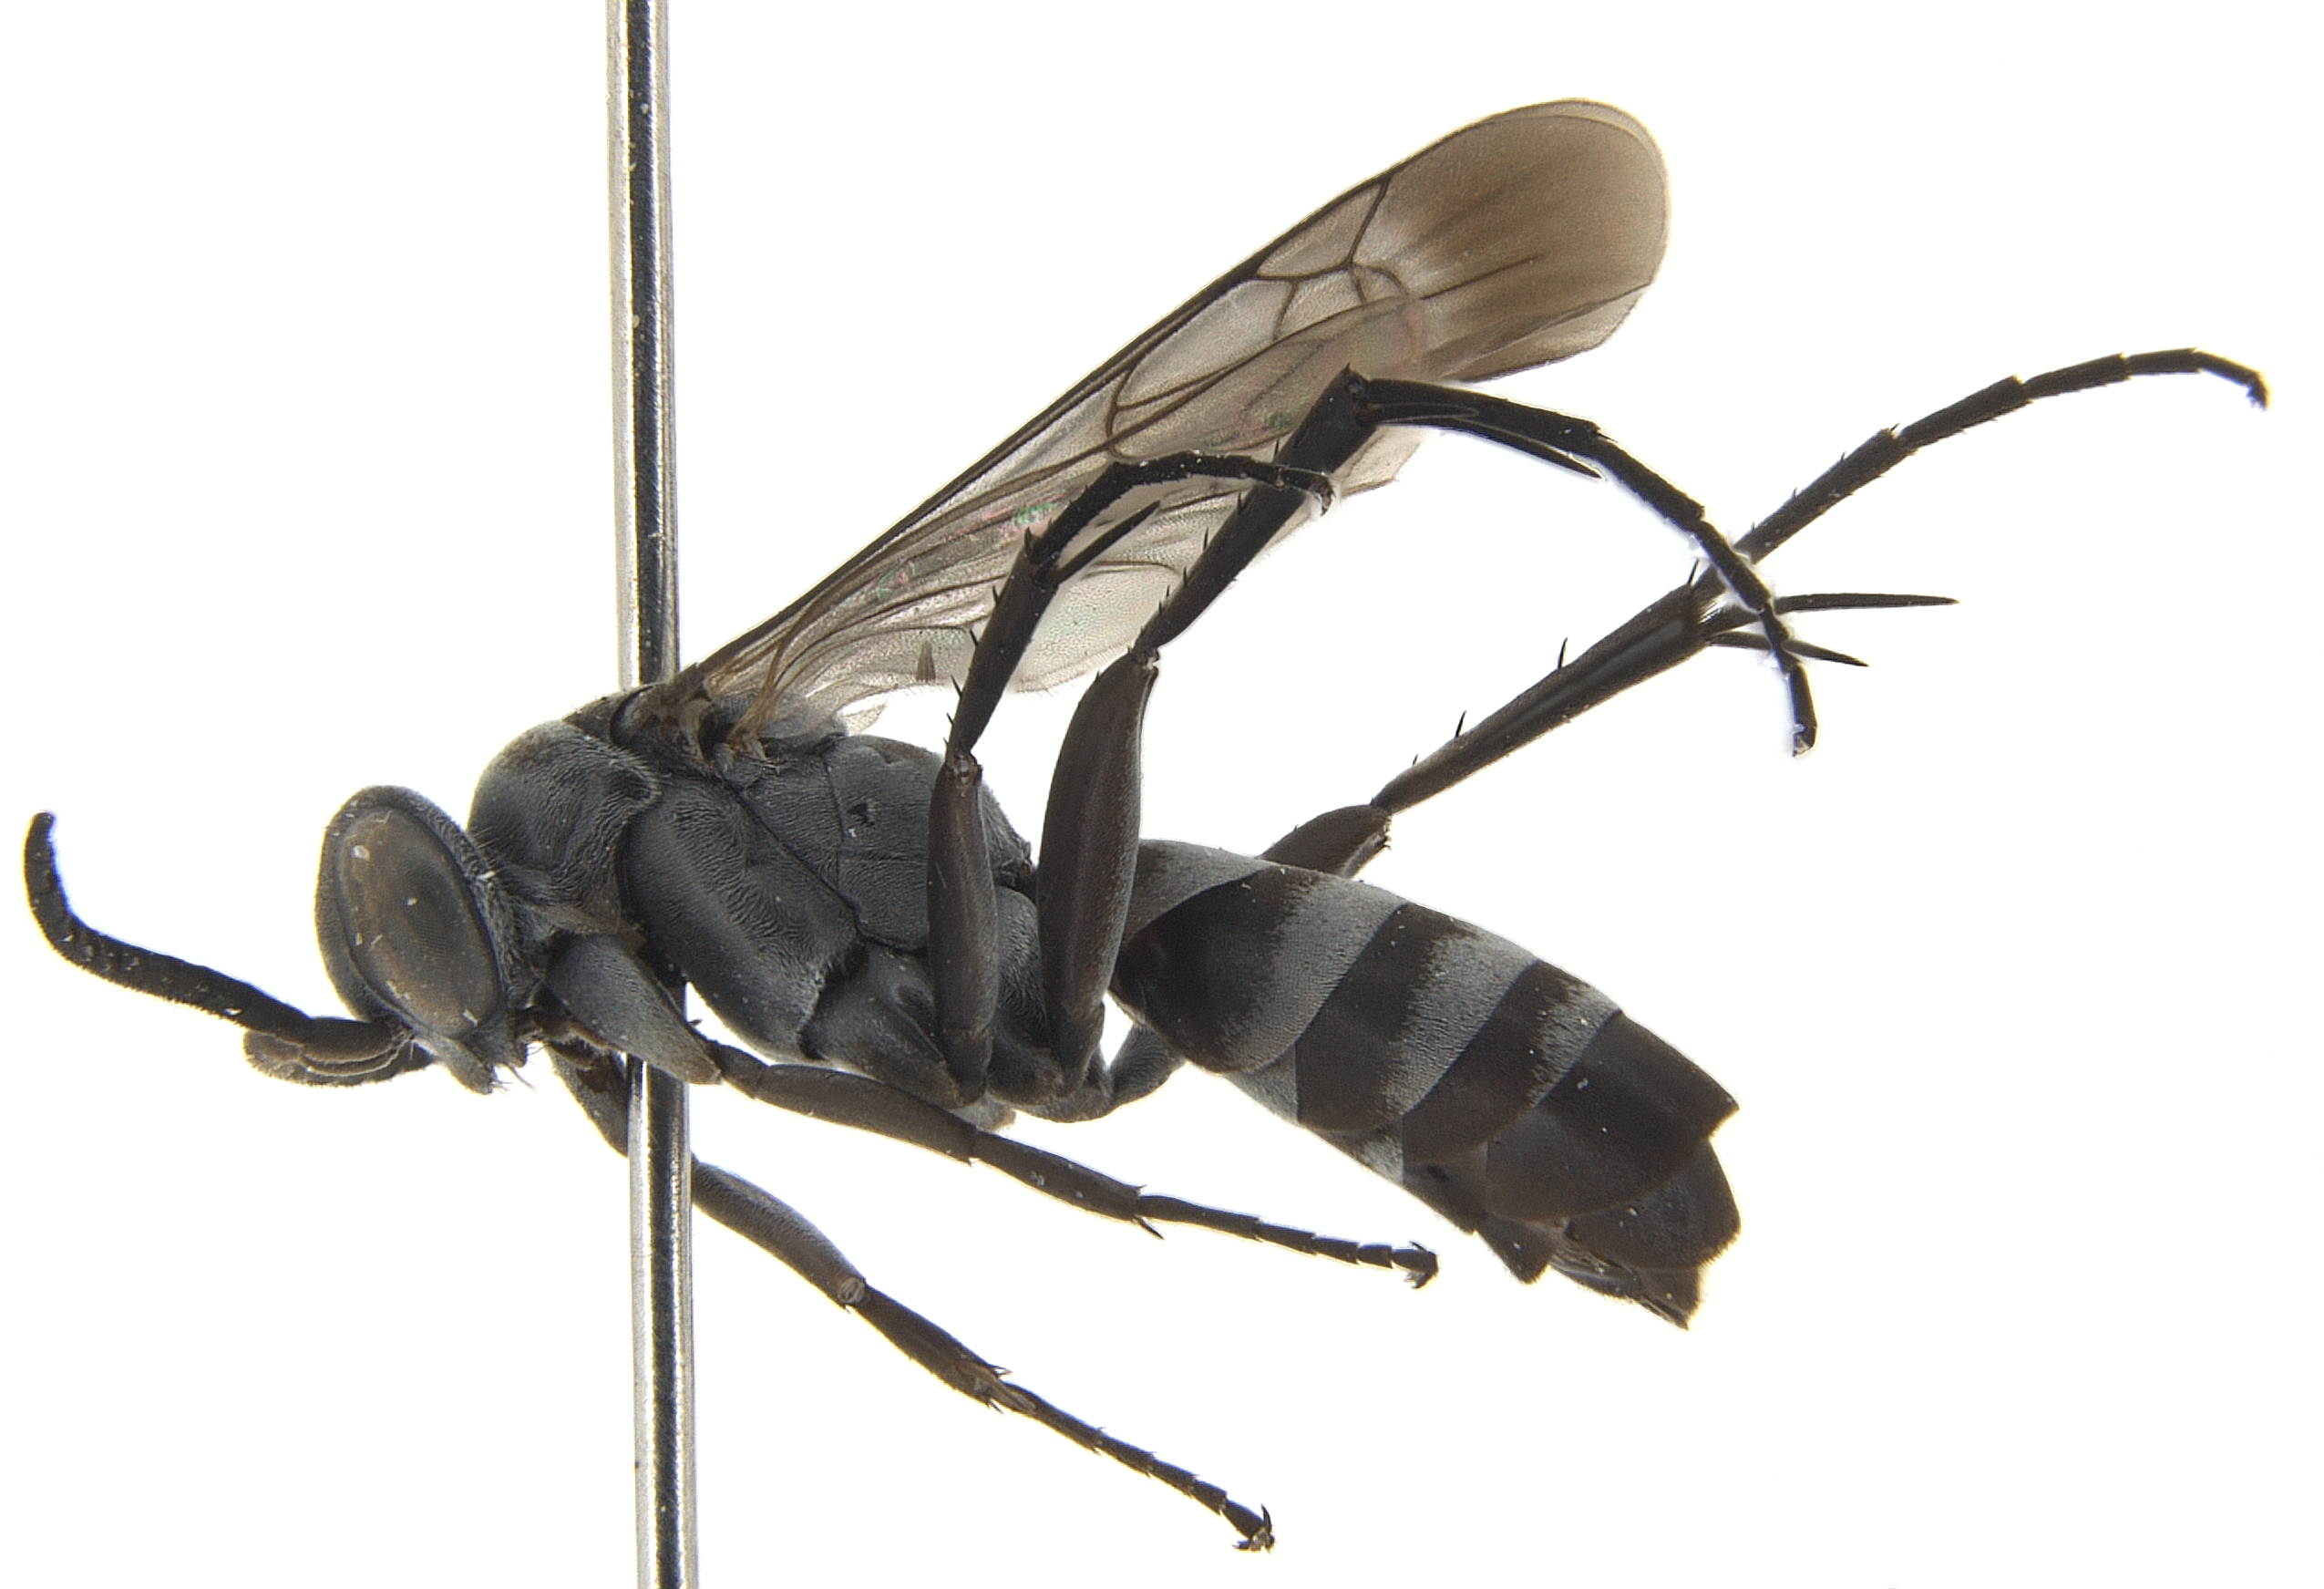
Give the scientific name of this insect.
Amblyellus hasdrubal
